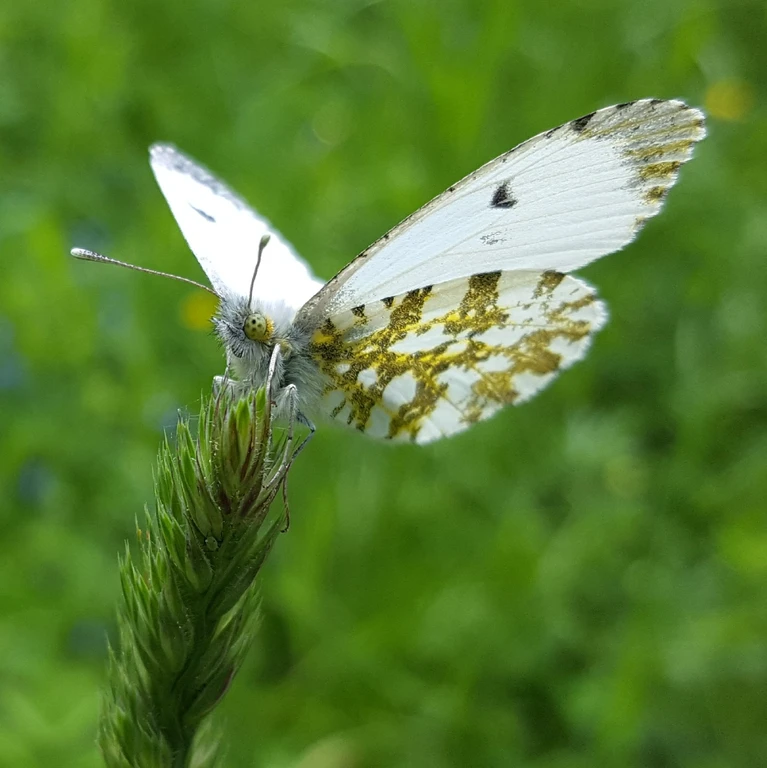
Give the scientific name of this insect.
Anthocharis cardamines
